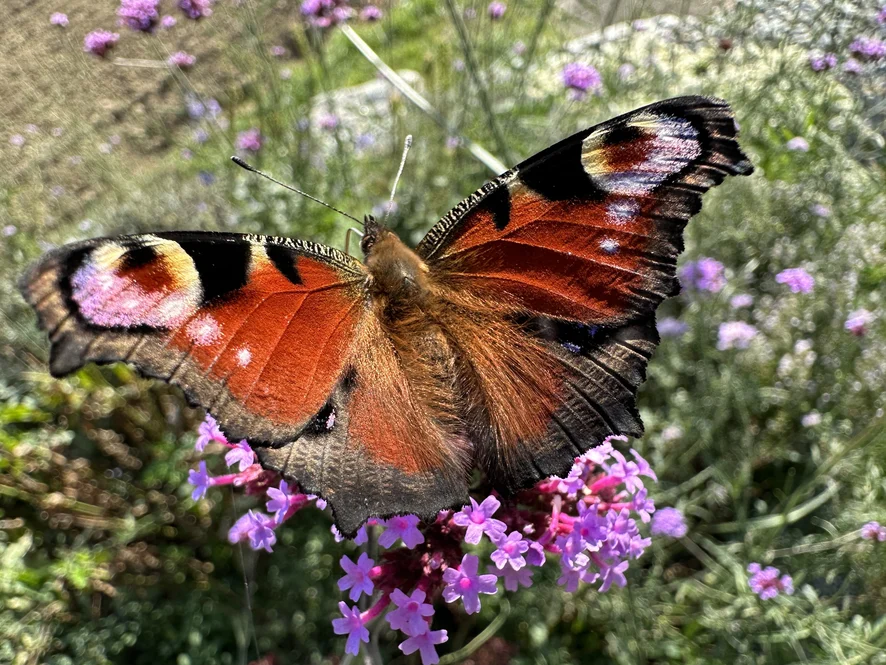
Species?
Aglais io
